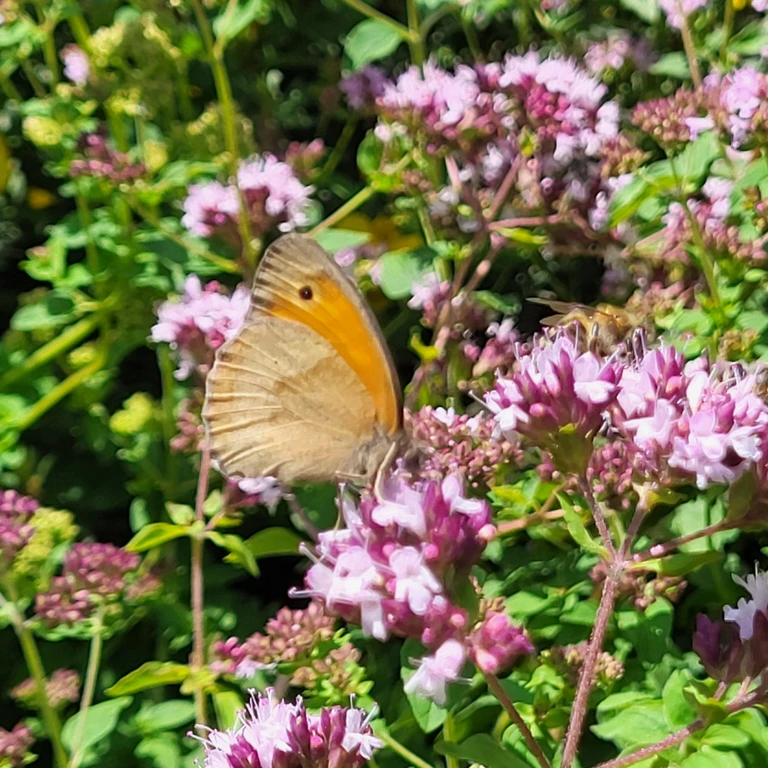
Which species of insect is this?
Maniola jurtina
